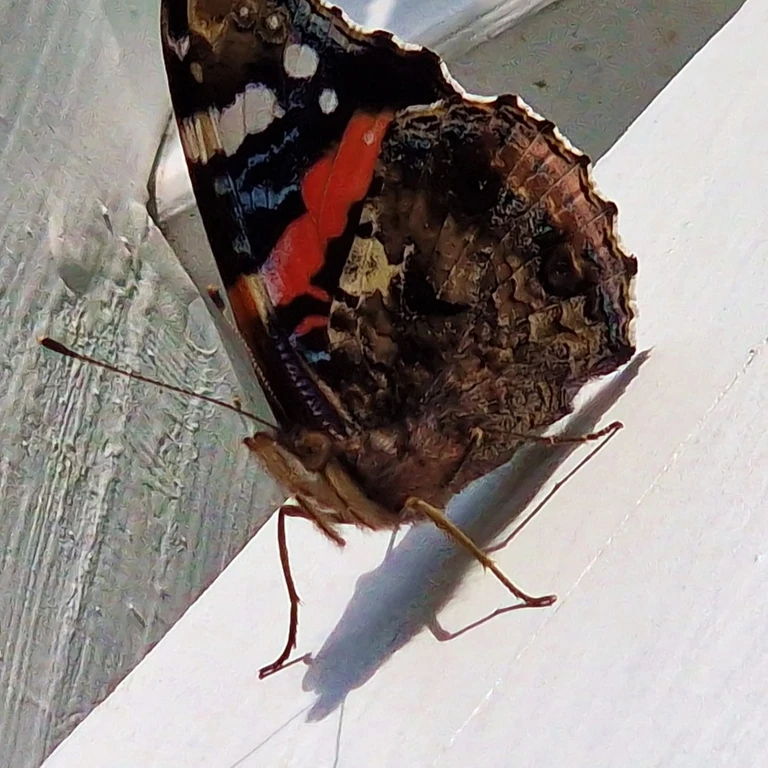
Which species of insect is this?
Vanessa atalanta
